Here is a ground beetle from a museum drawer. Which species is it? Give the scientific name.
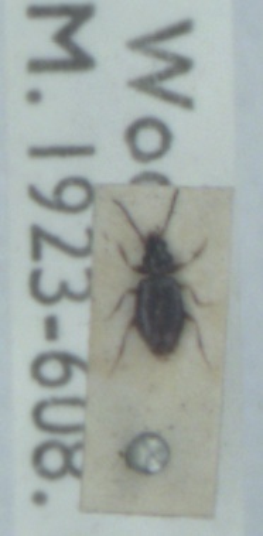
Tachys bistriatus
